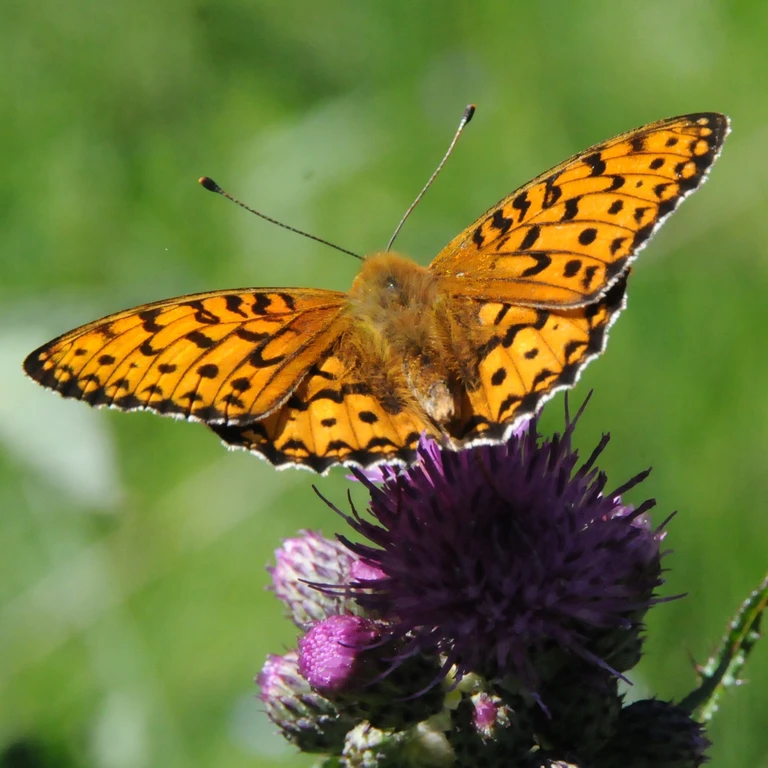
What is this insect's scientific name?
Speyeria aglaja
